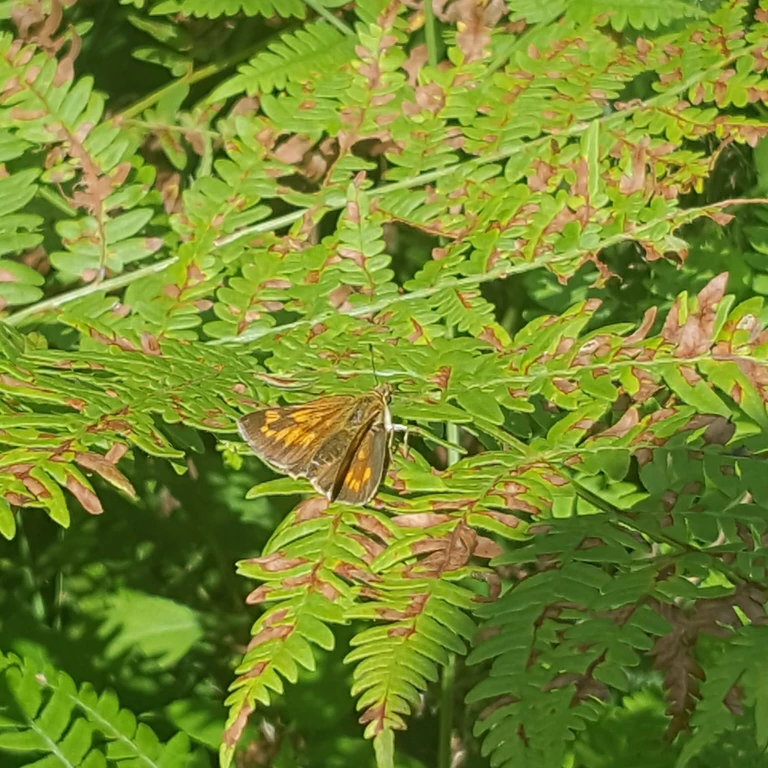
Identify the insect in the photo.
Ochlodes sylvanus (also Ochlodes venata)
